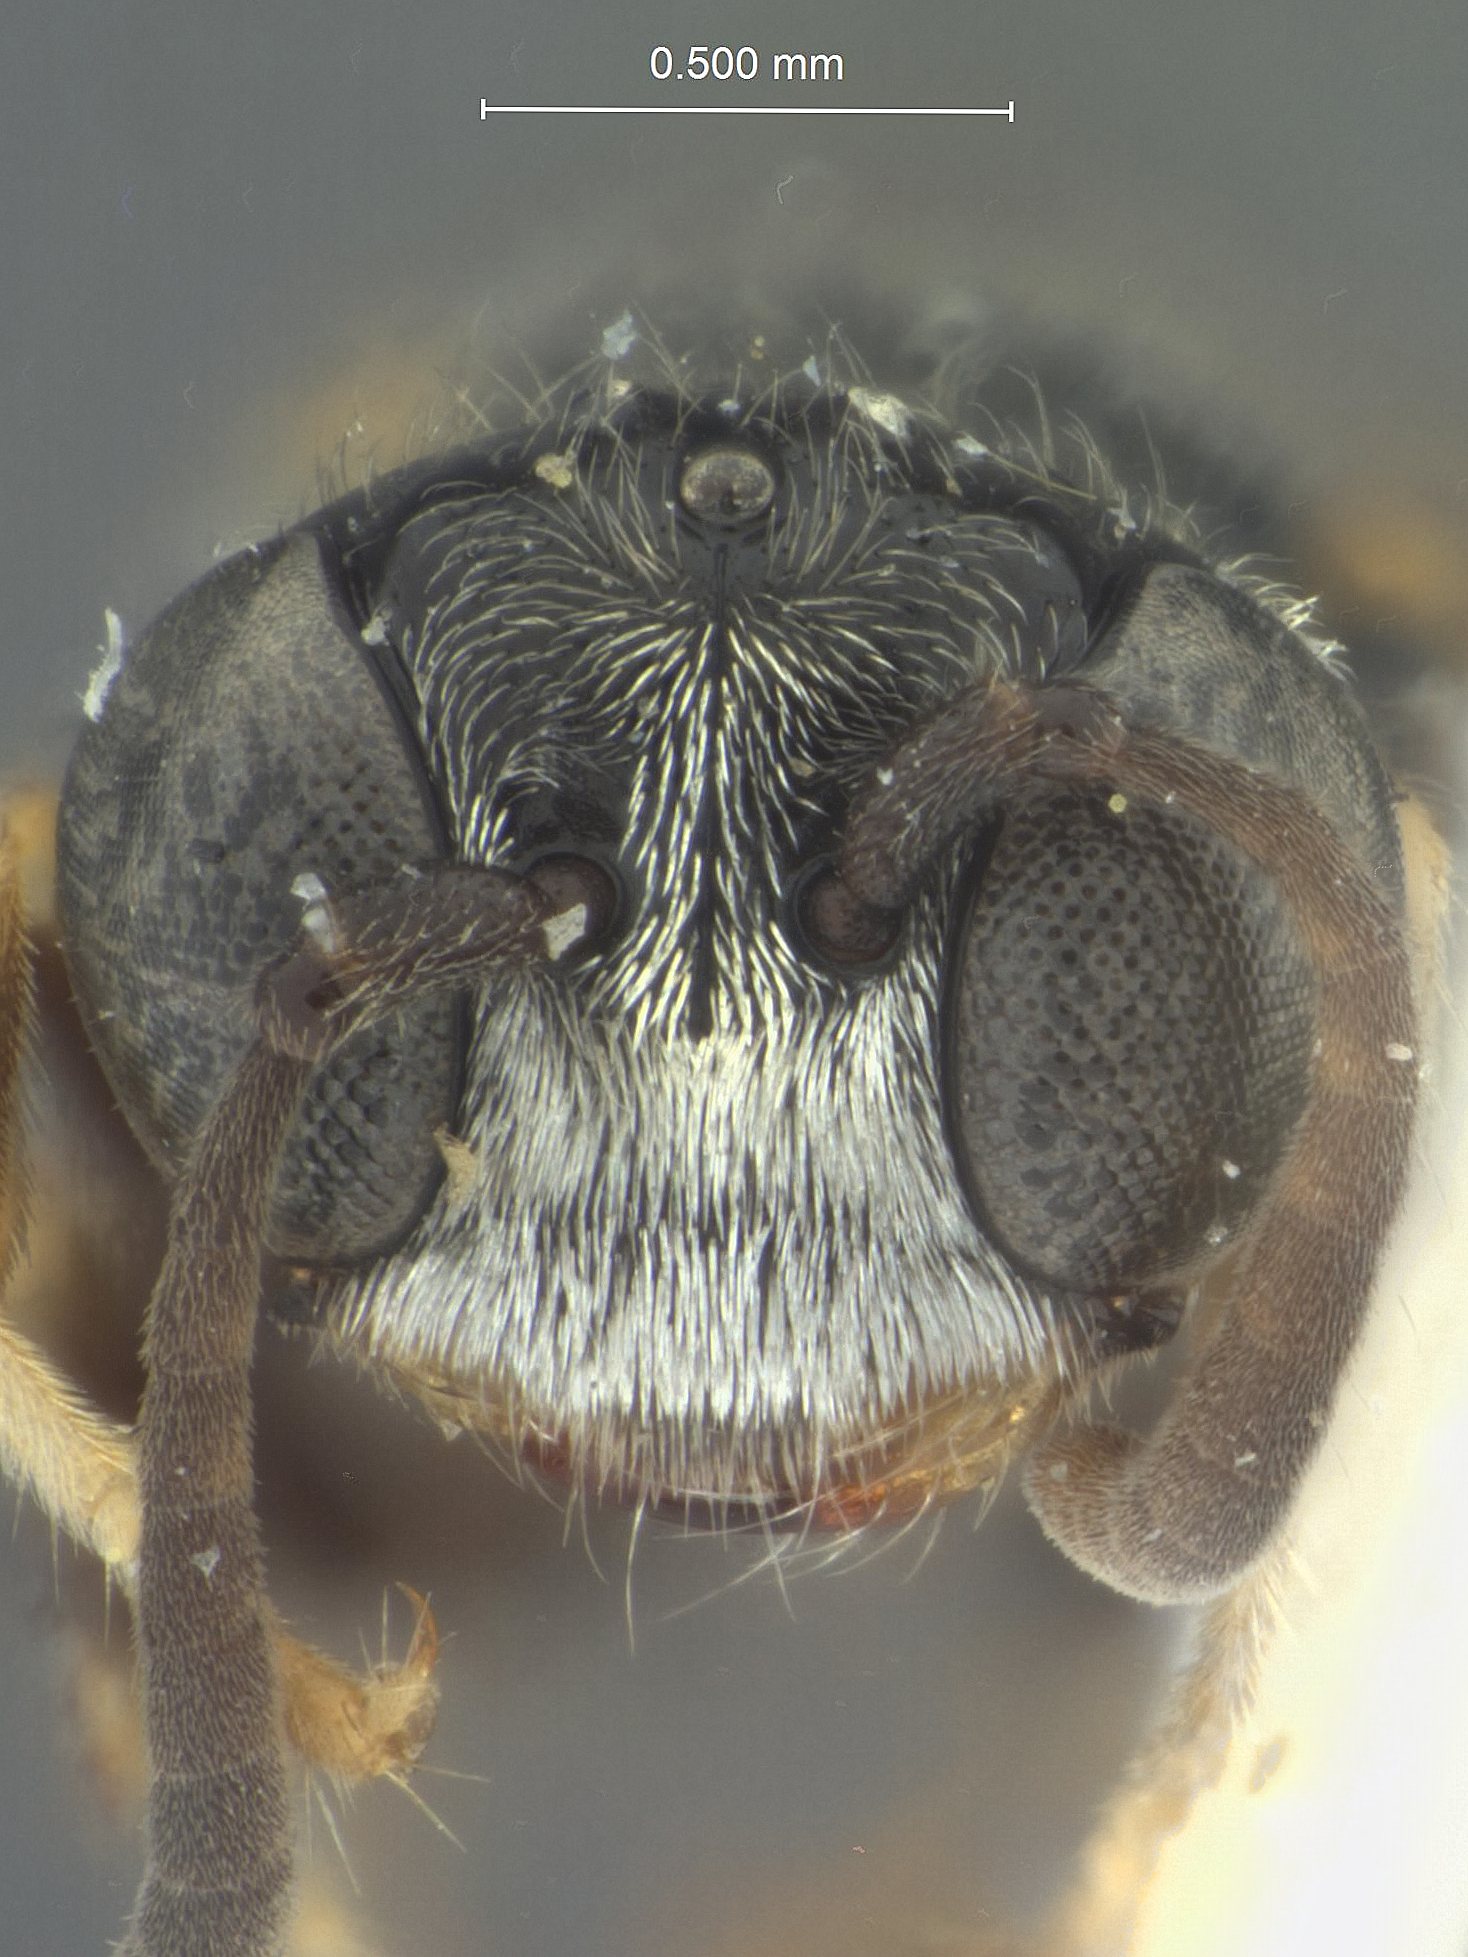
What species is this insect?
Pluto menkei
